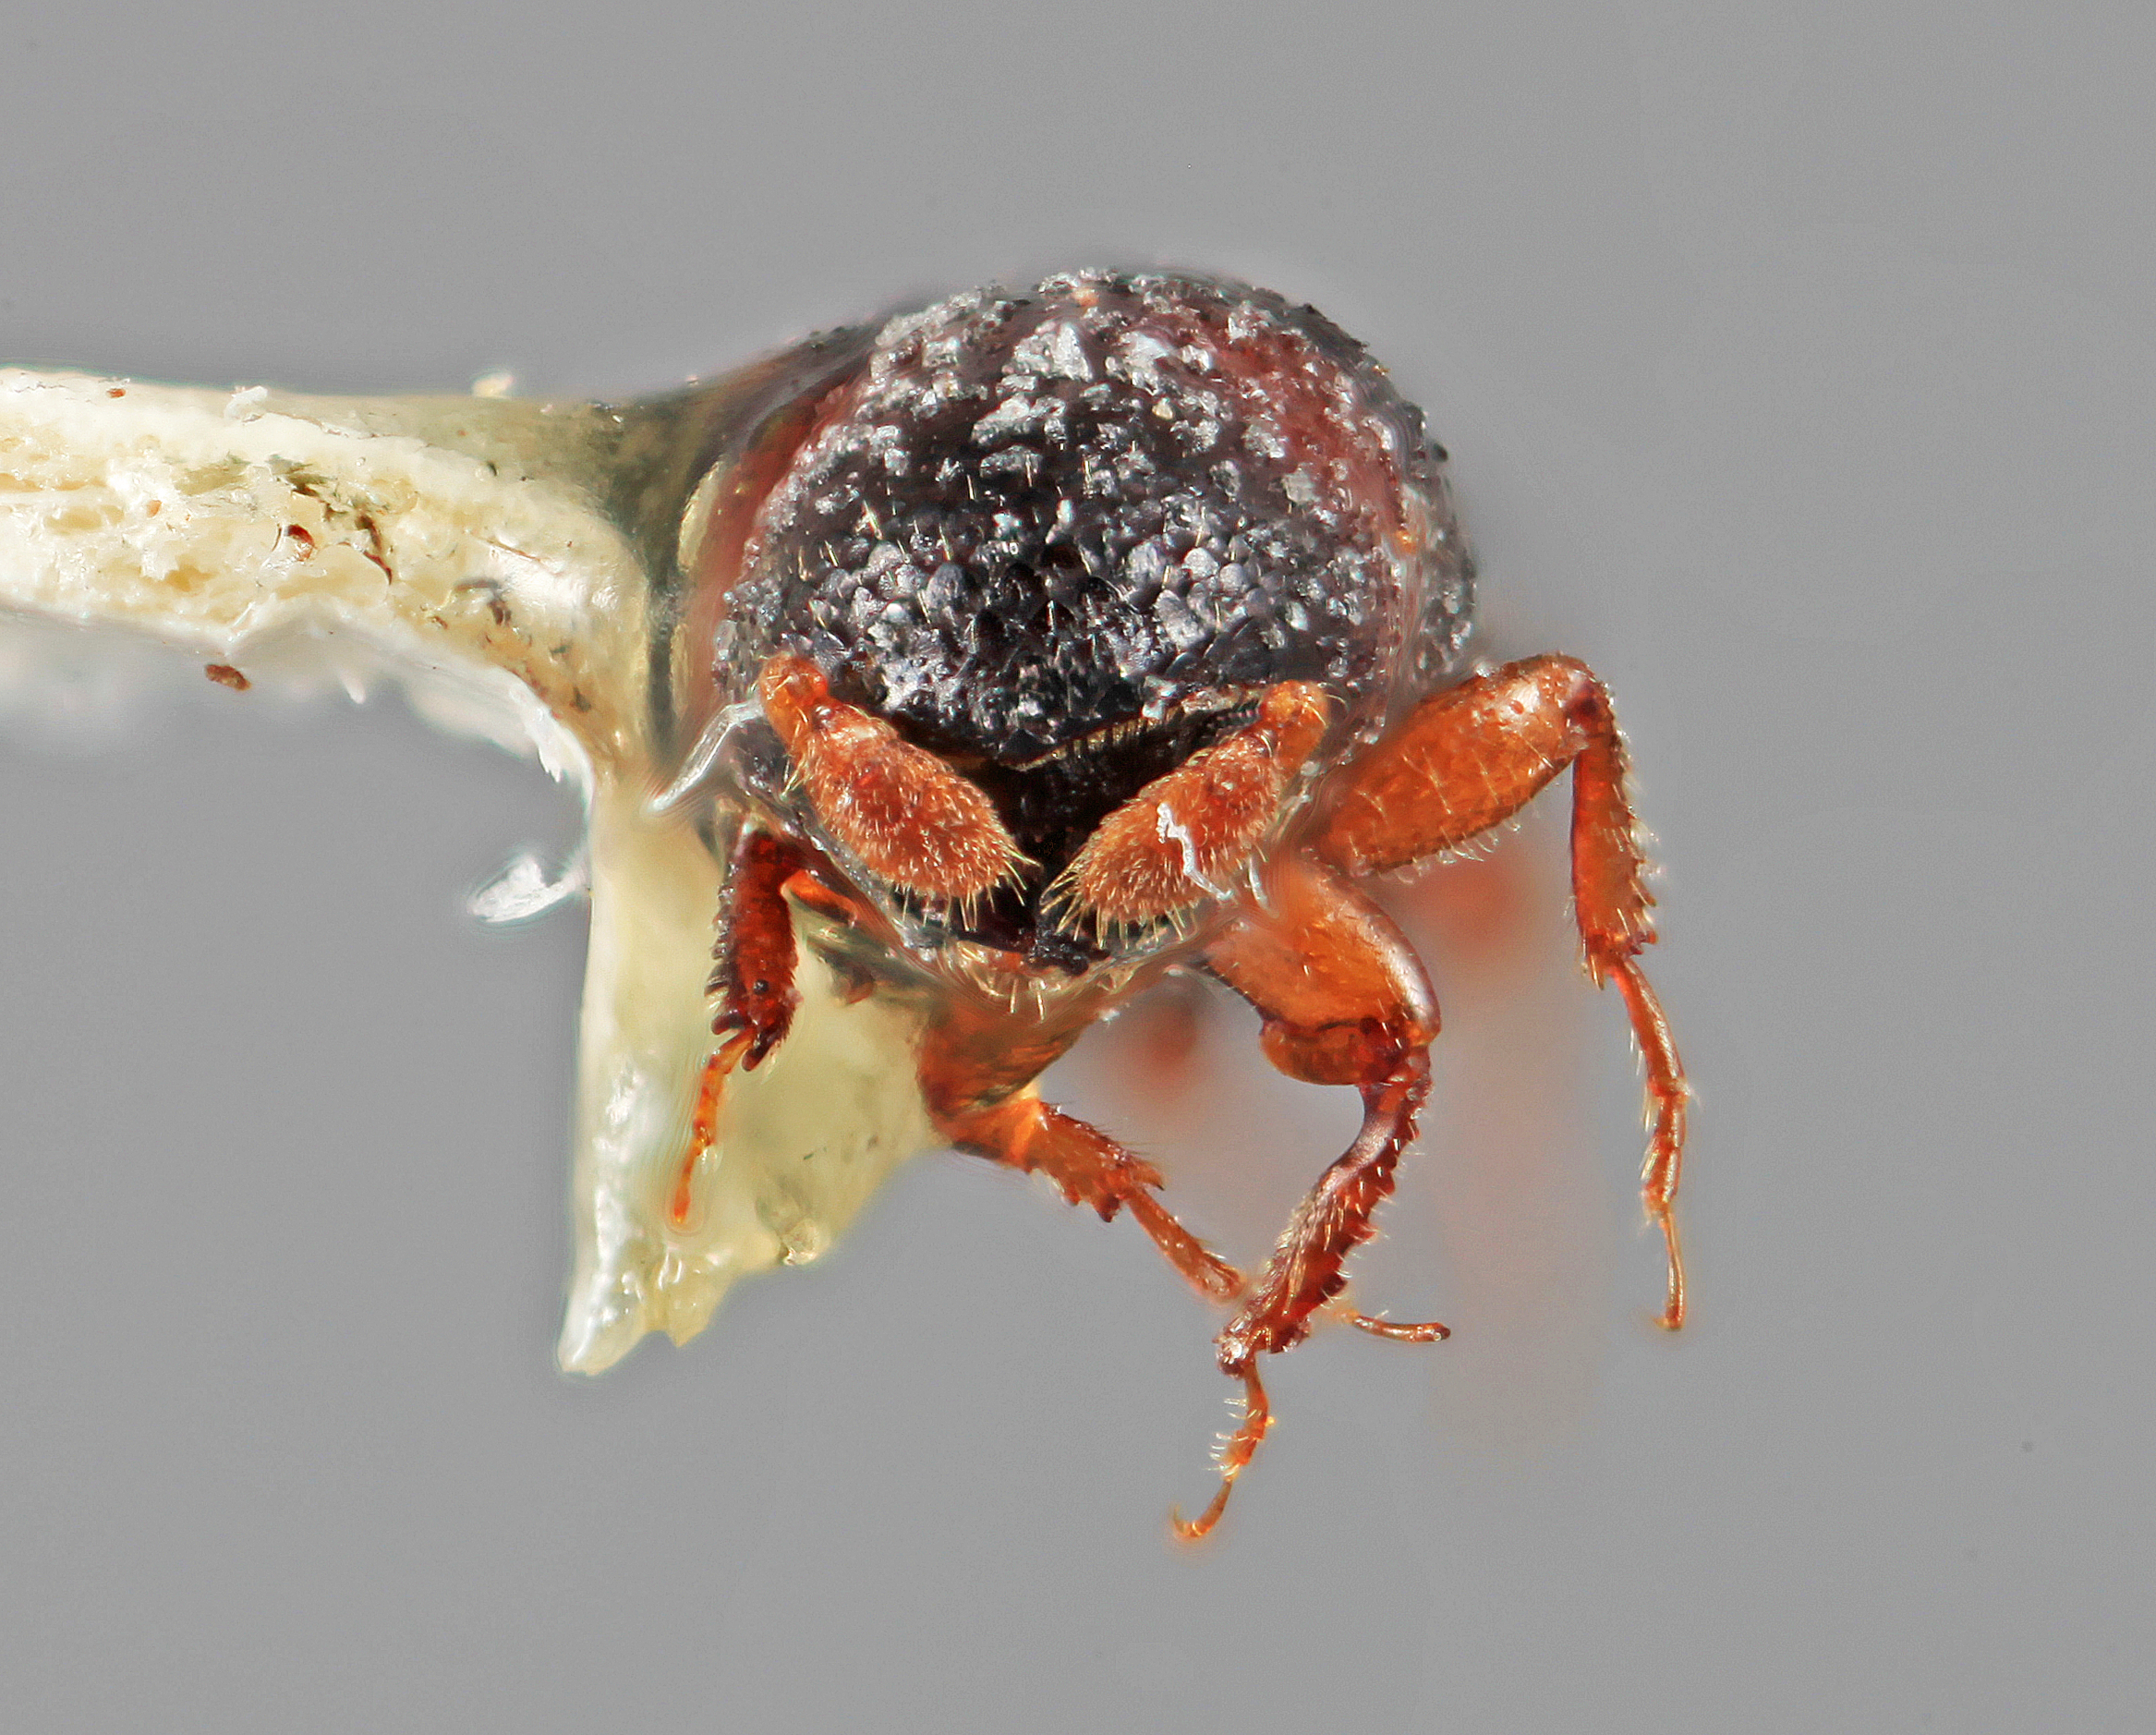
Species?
Amphicranus laureli
